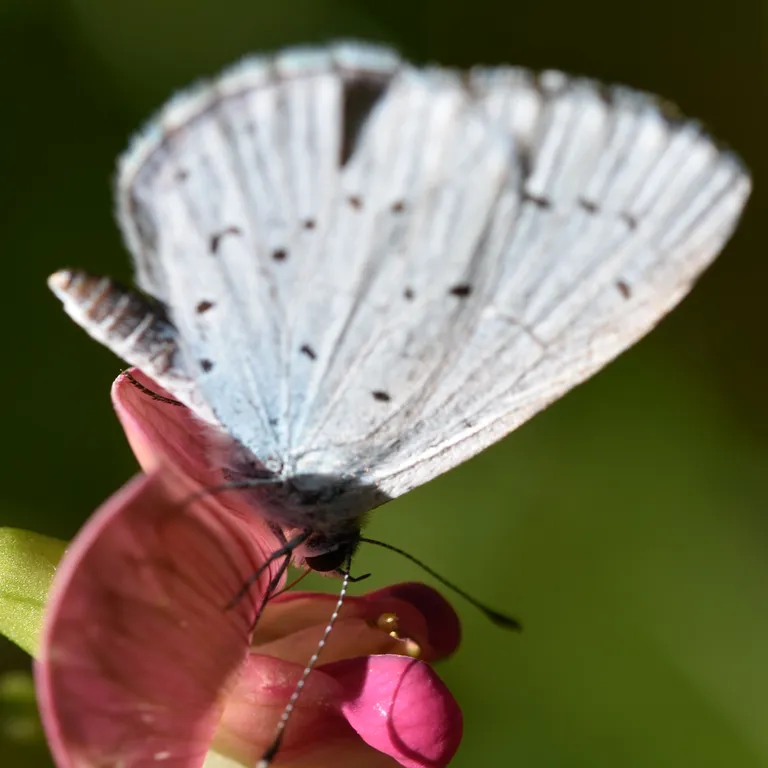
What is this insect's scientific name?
Celastrina argiolus
